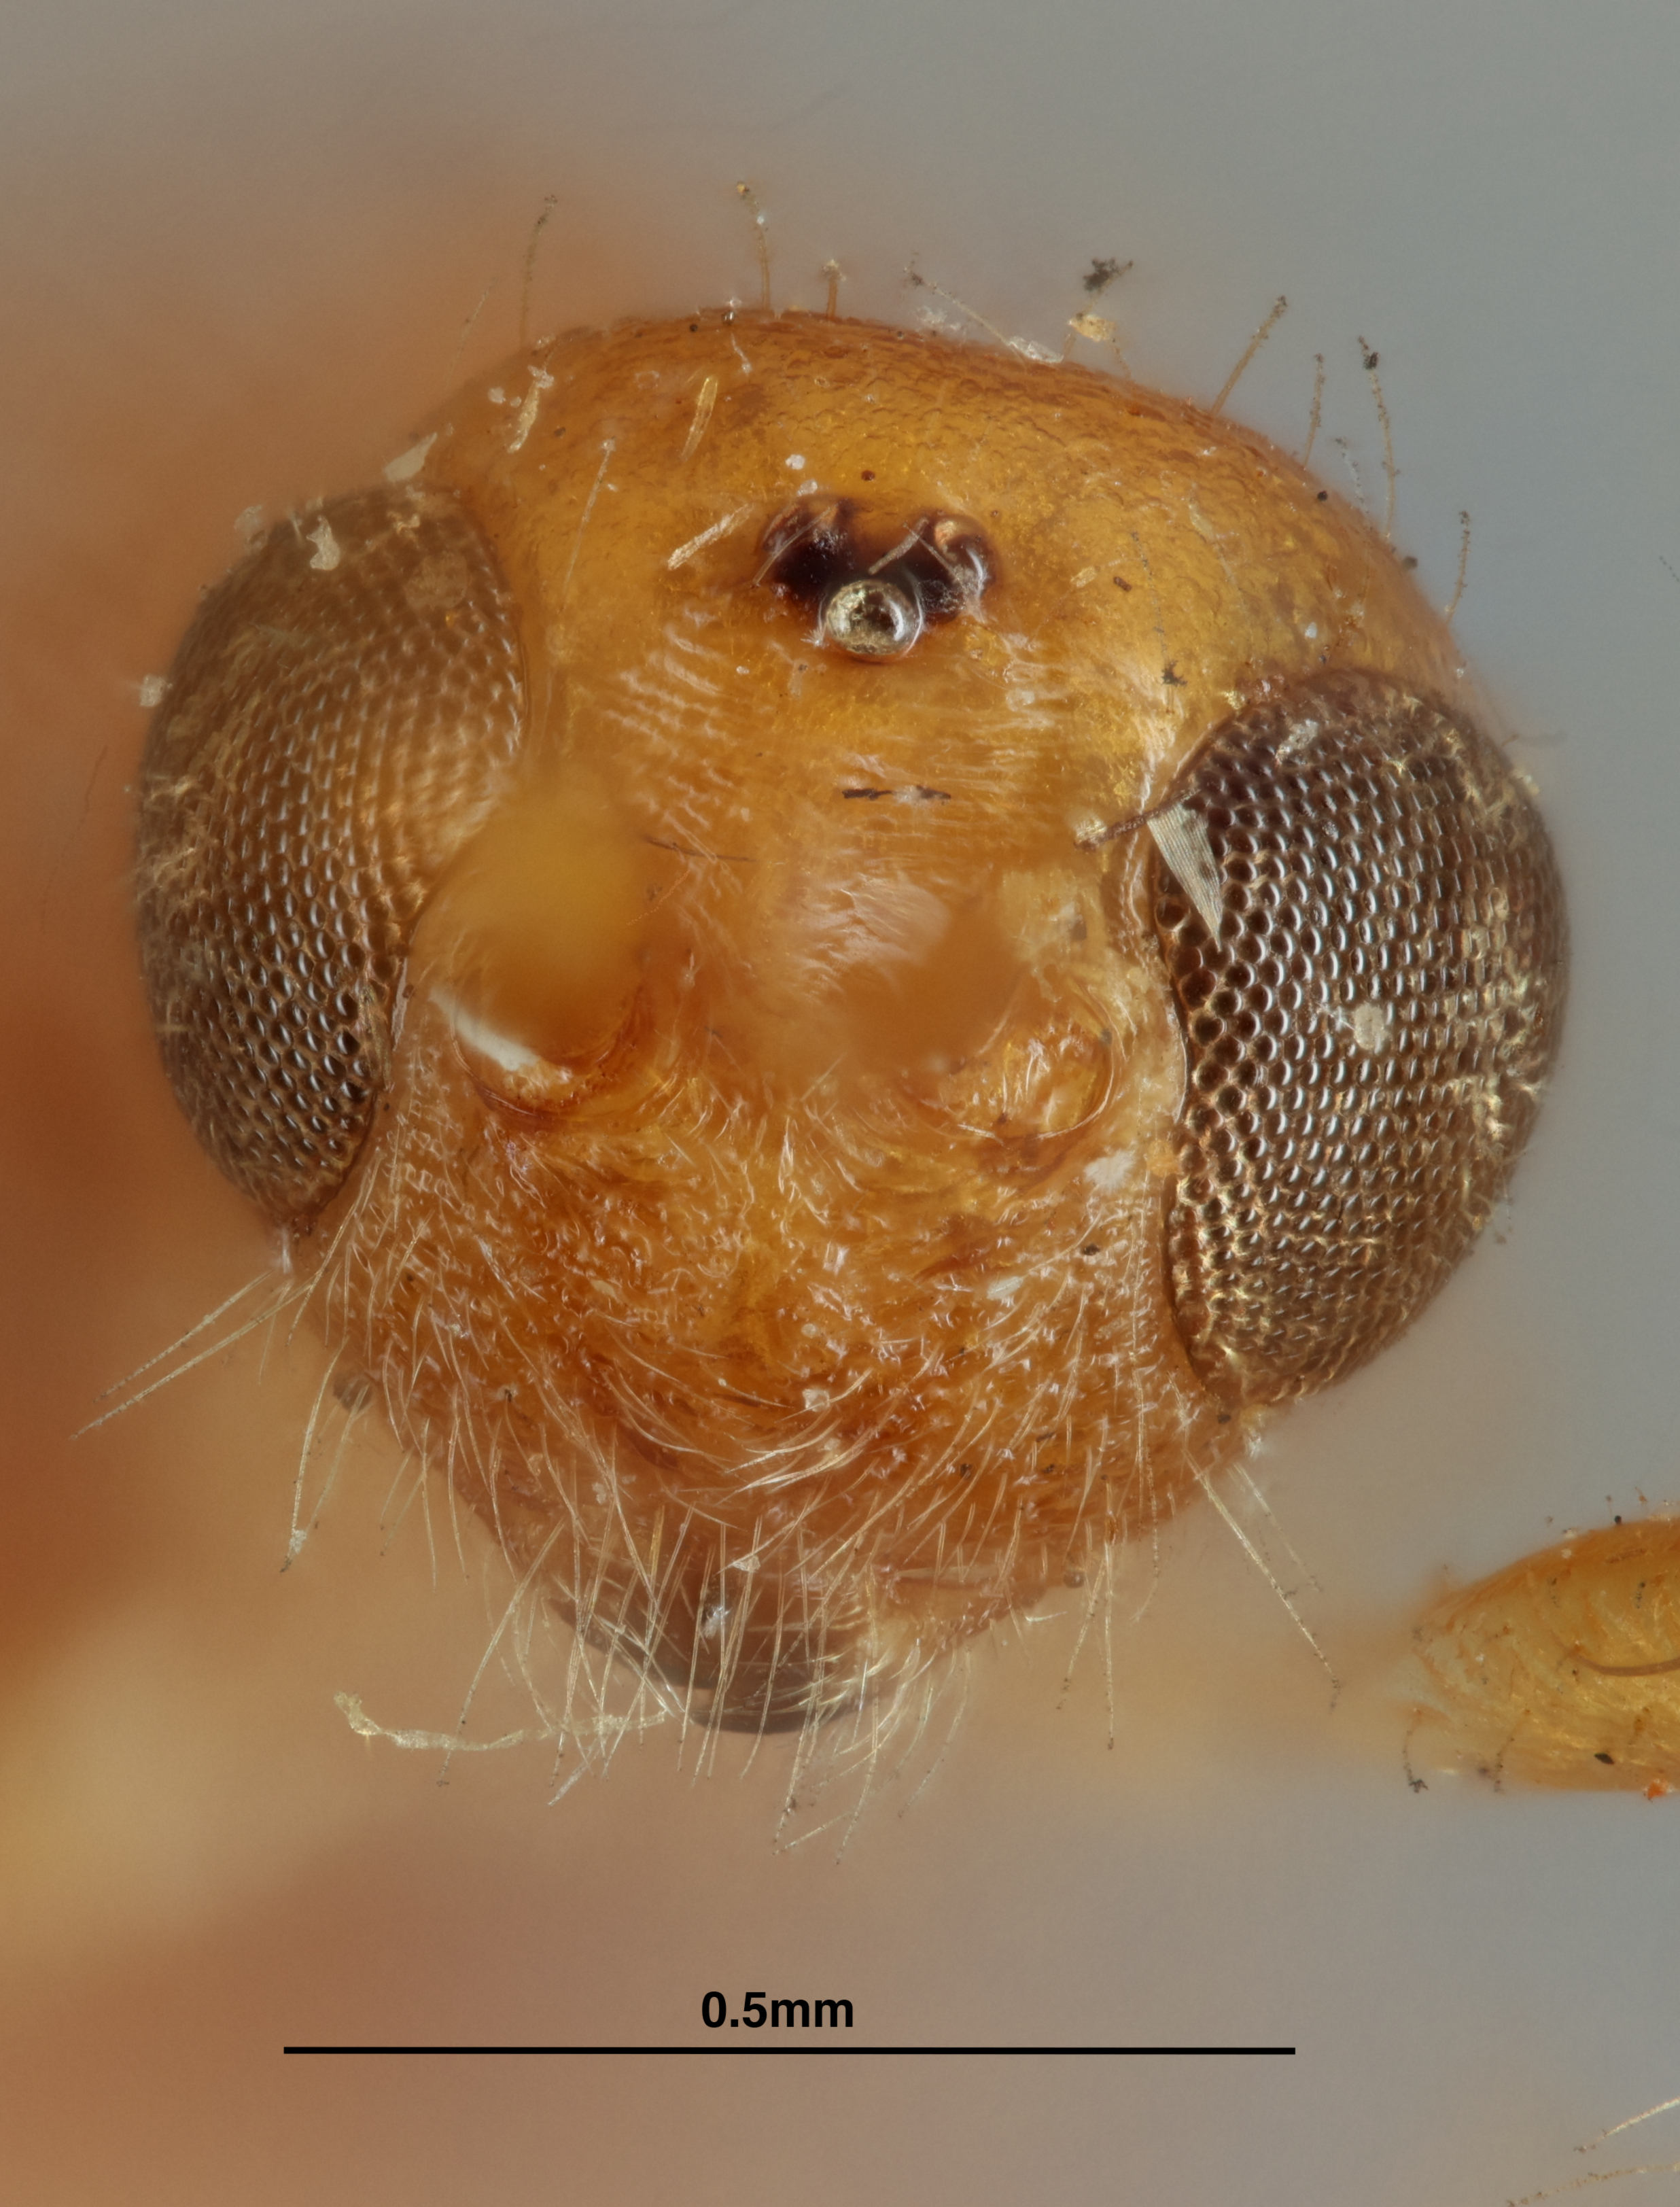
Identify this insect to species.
Spathius seriphus
